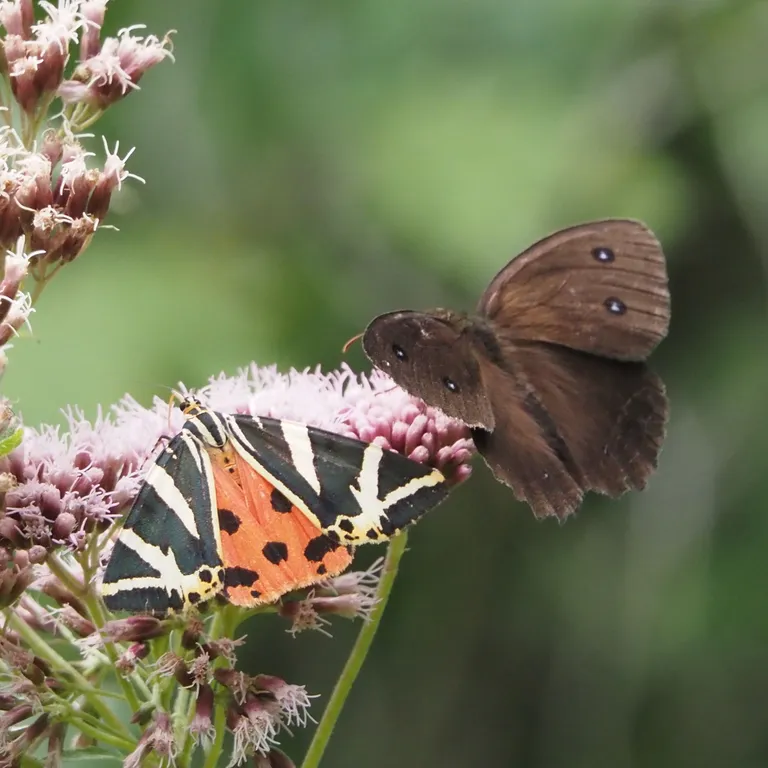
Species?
Euplagia quadripunctaria
